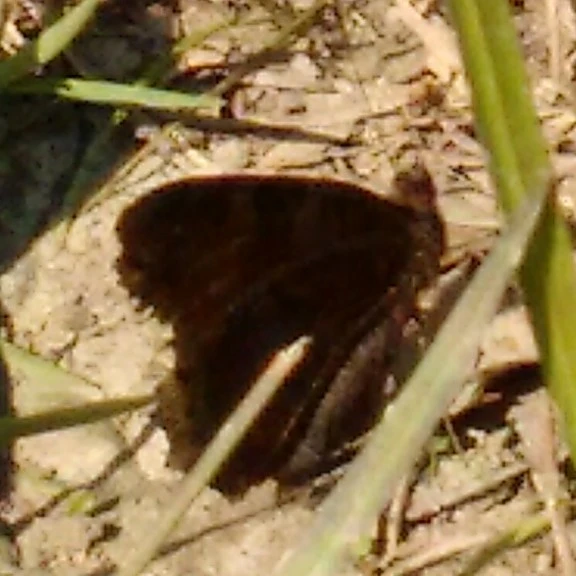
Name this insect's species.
Aglais io
